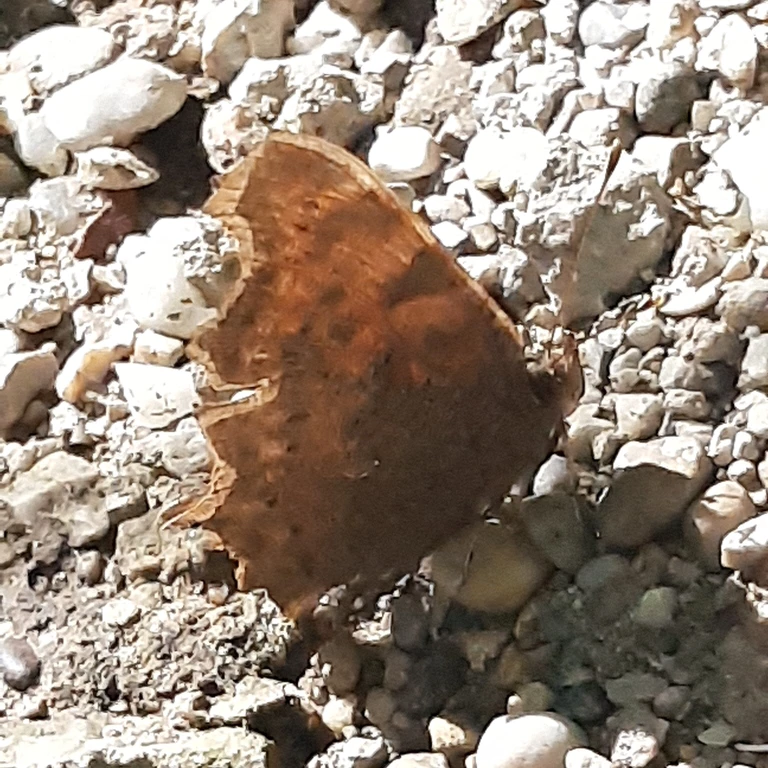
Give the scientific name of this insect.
Polygonia c-album
